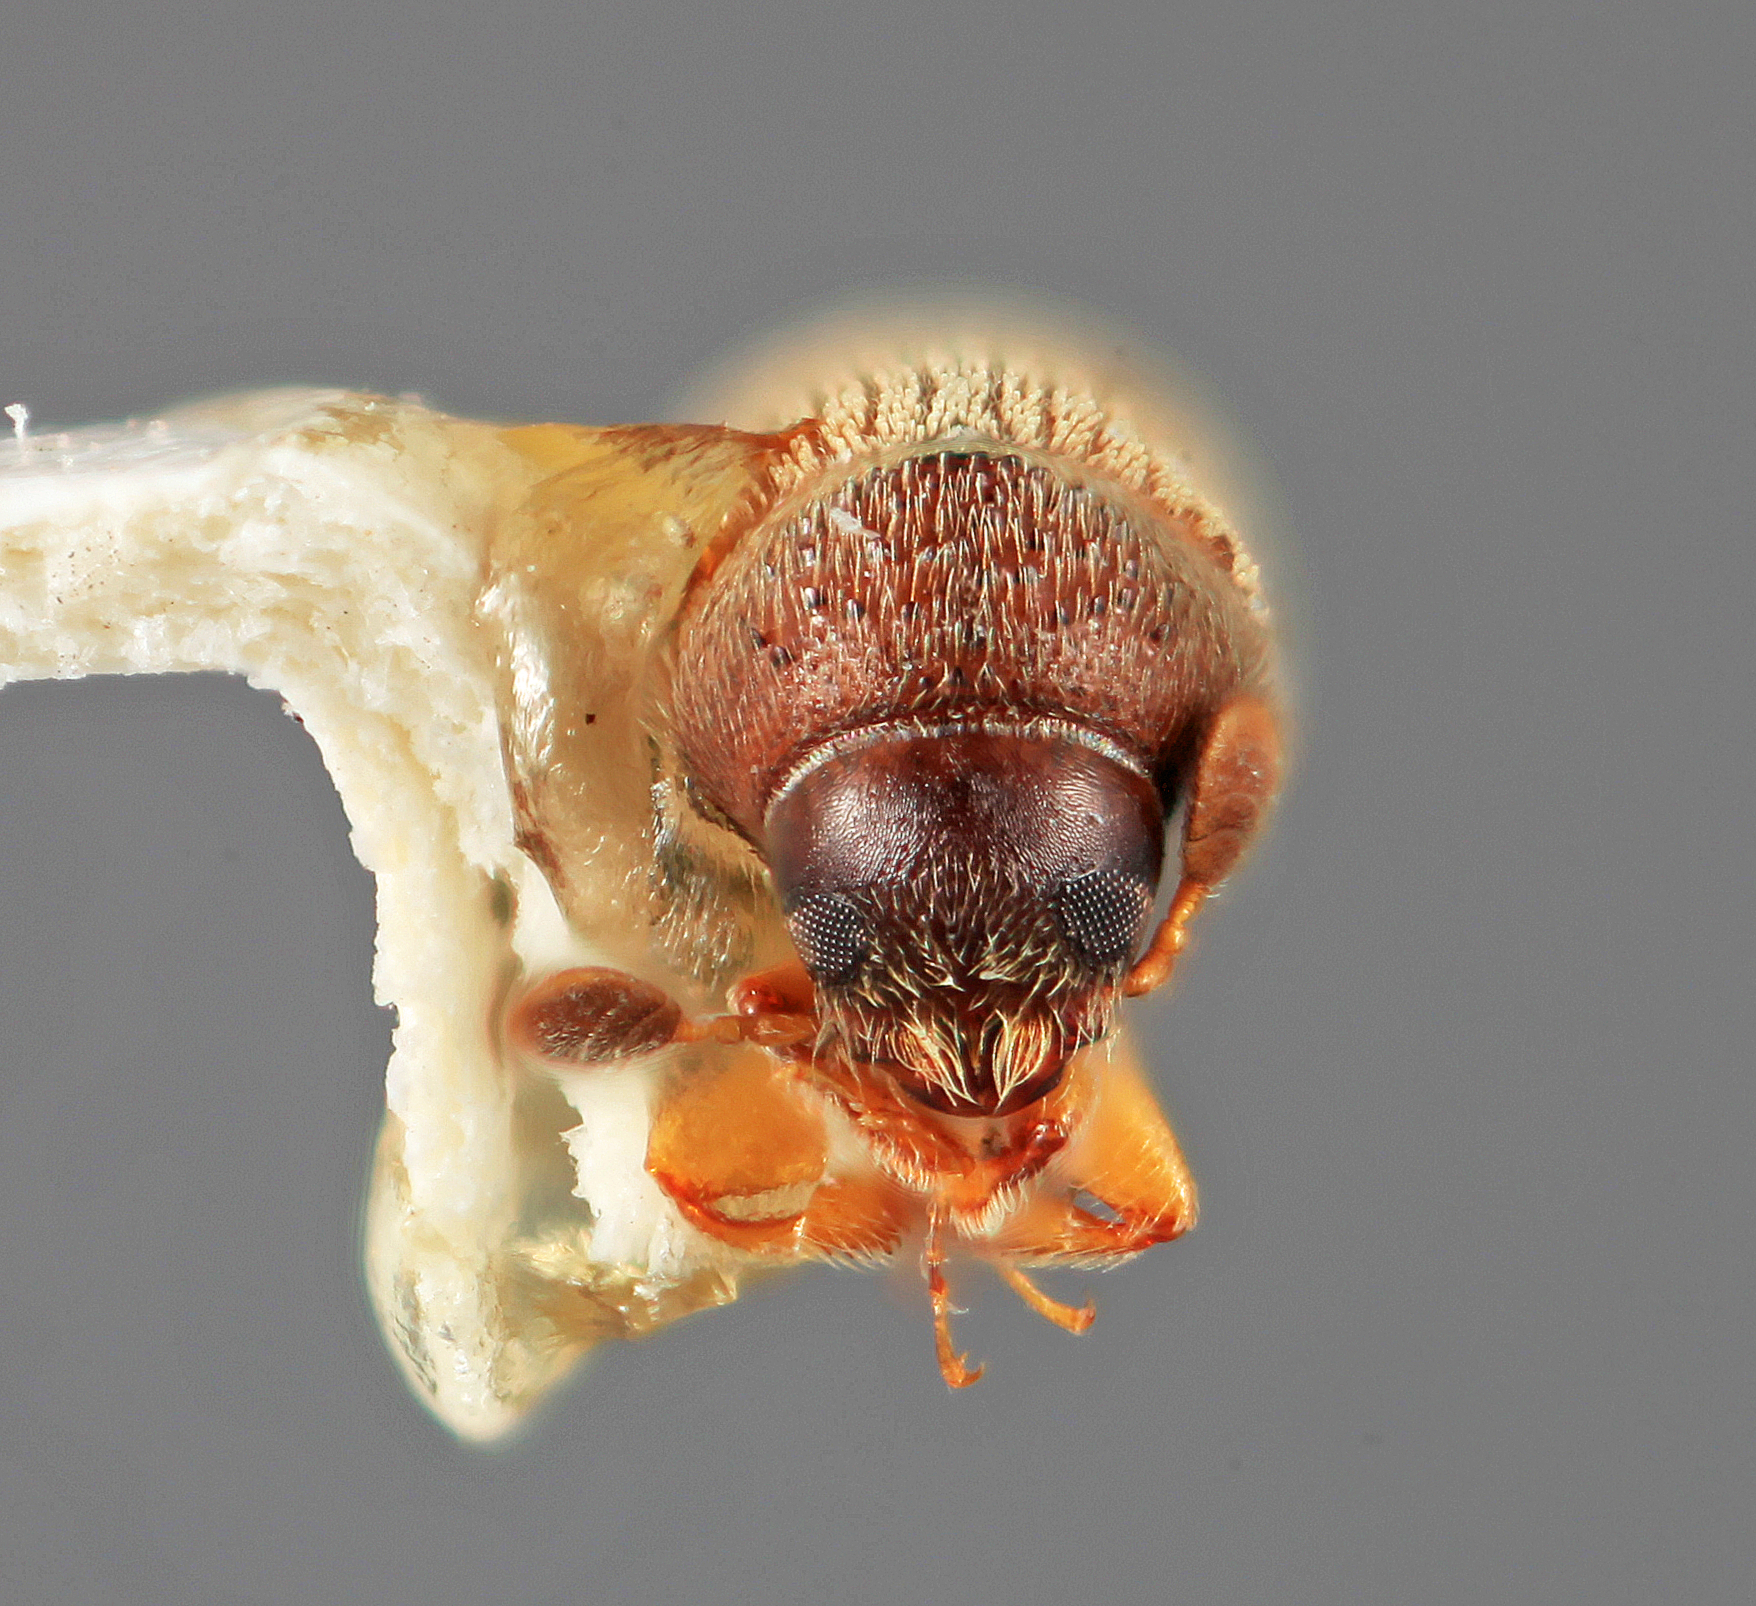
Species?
Stegomerus vulgaris
